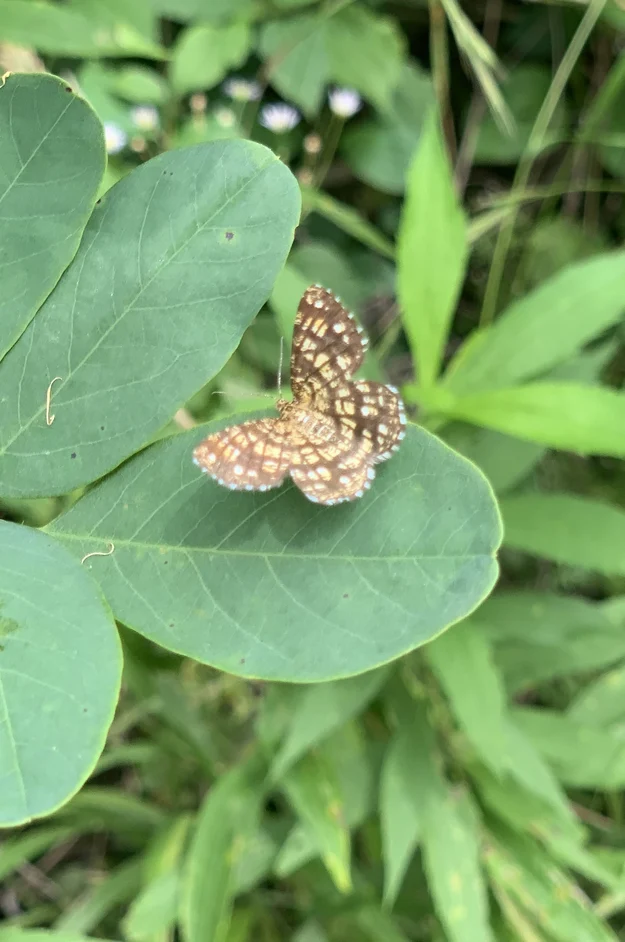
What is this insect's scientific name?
Chiasmia clathrata
